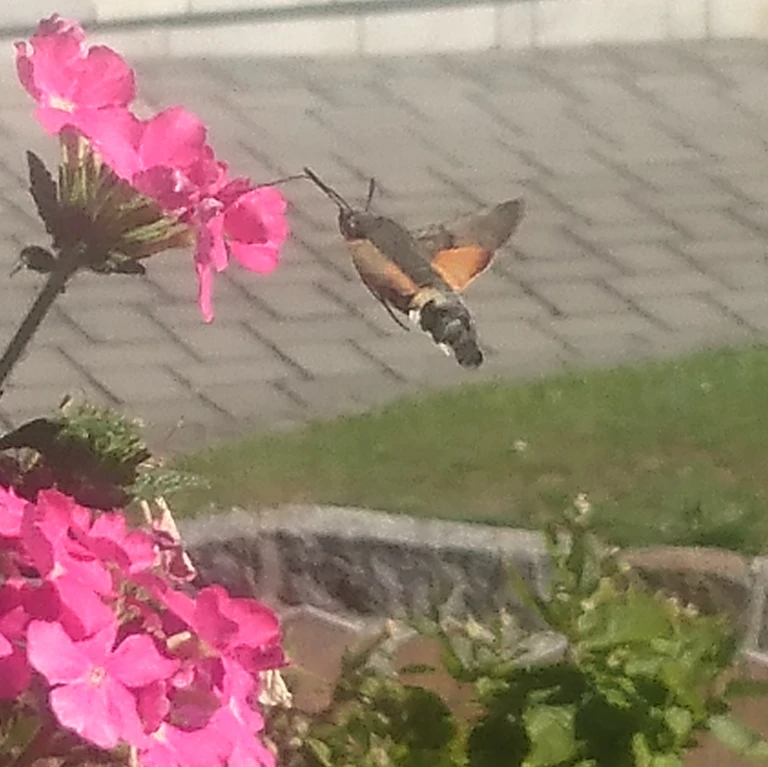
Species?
Macroglossum stellatarum
